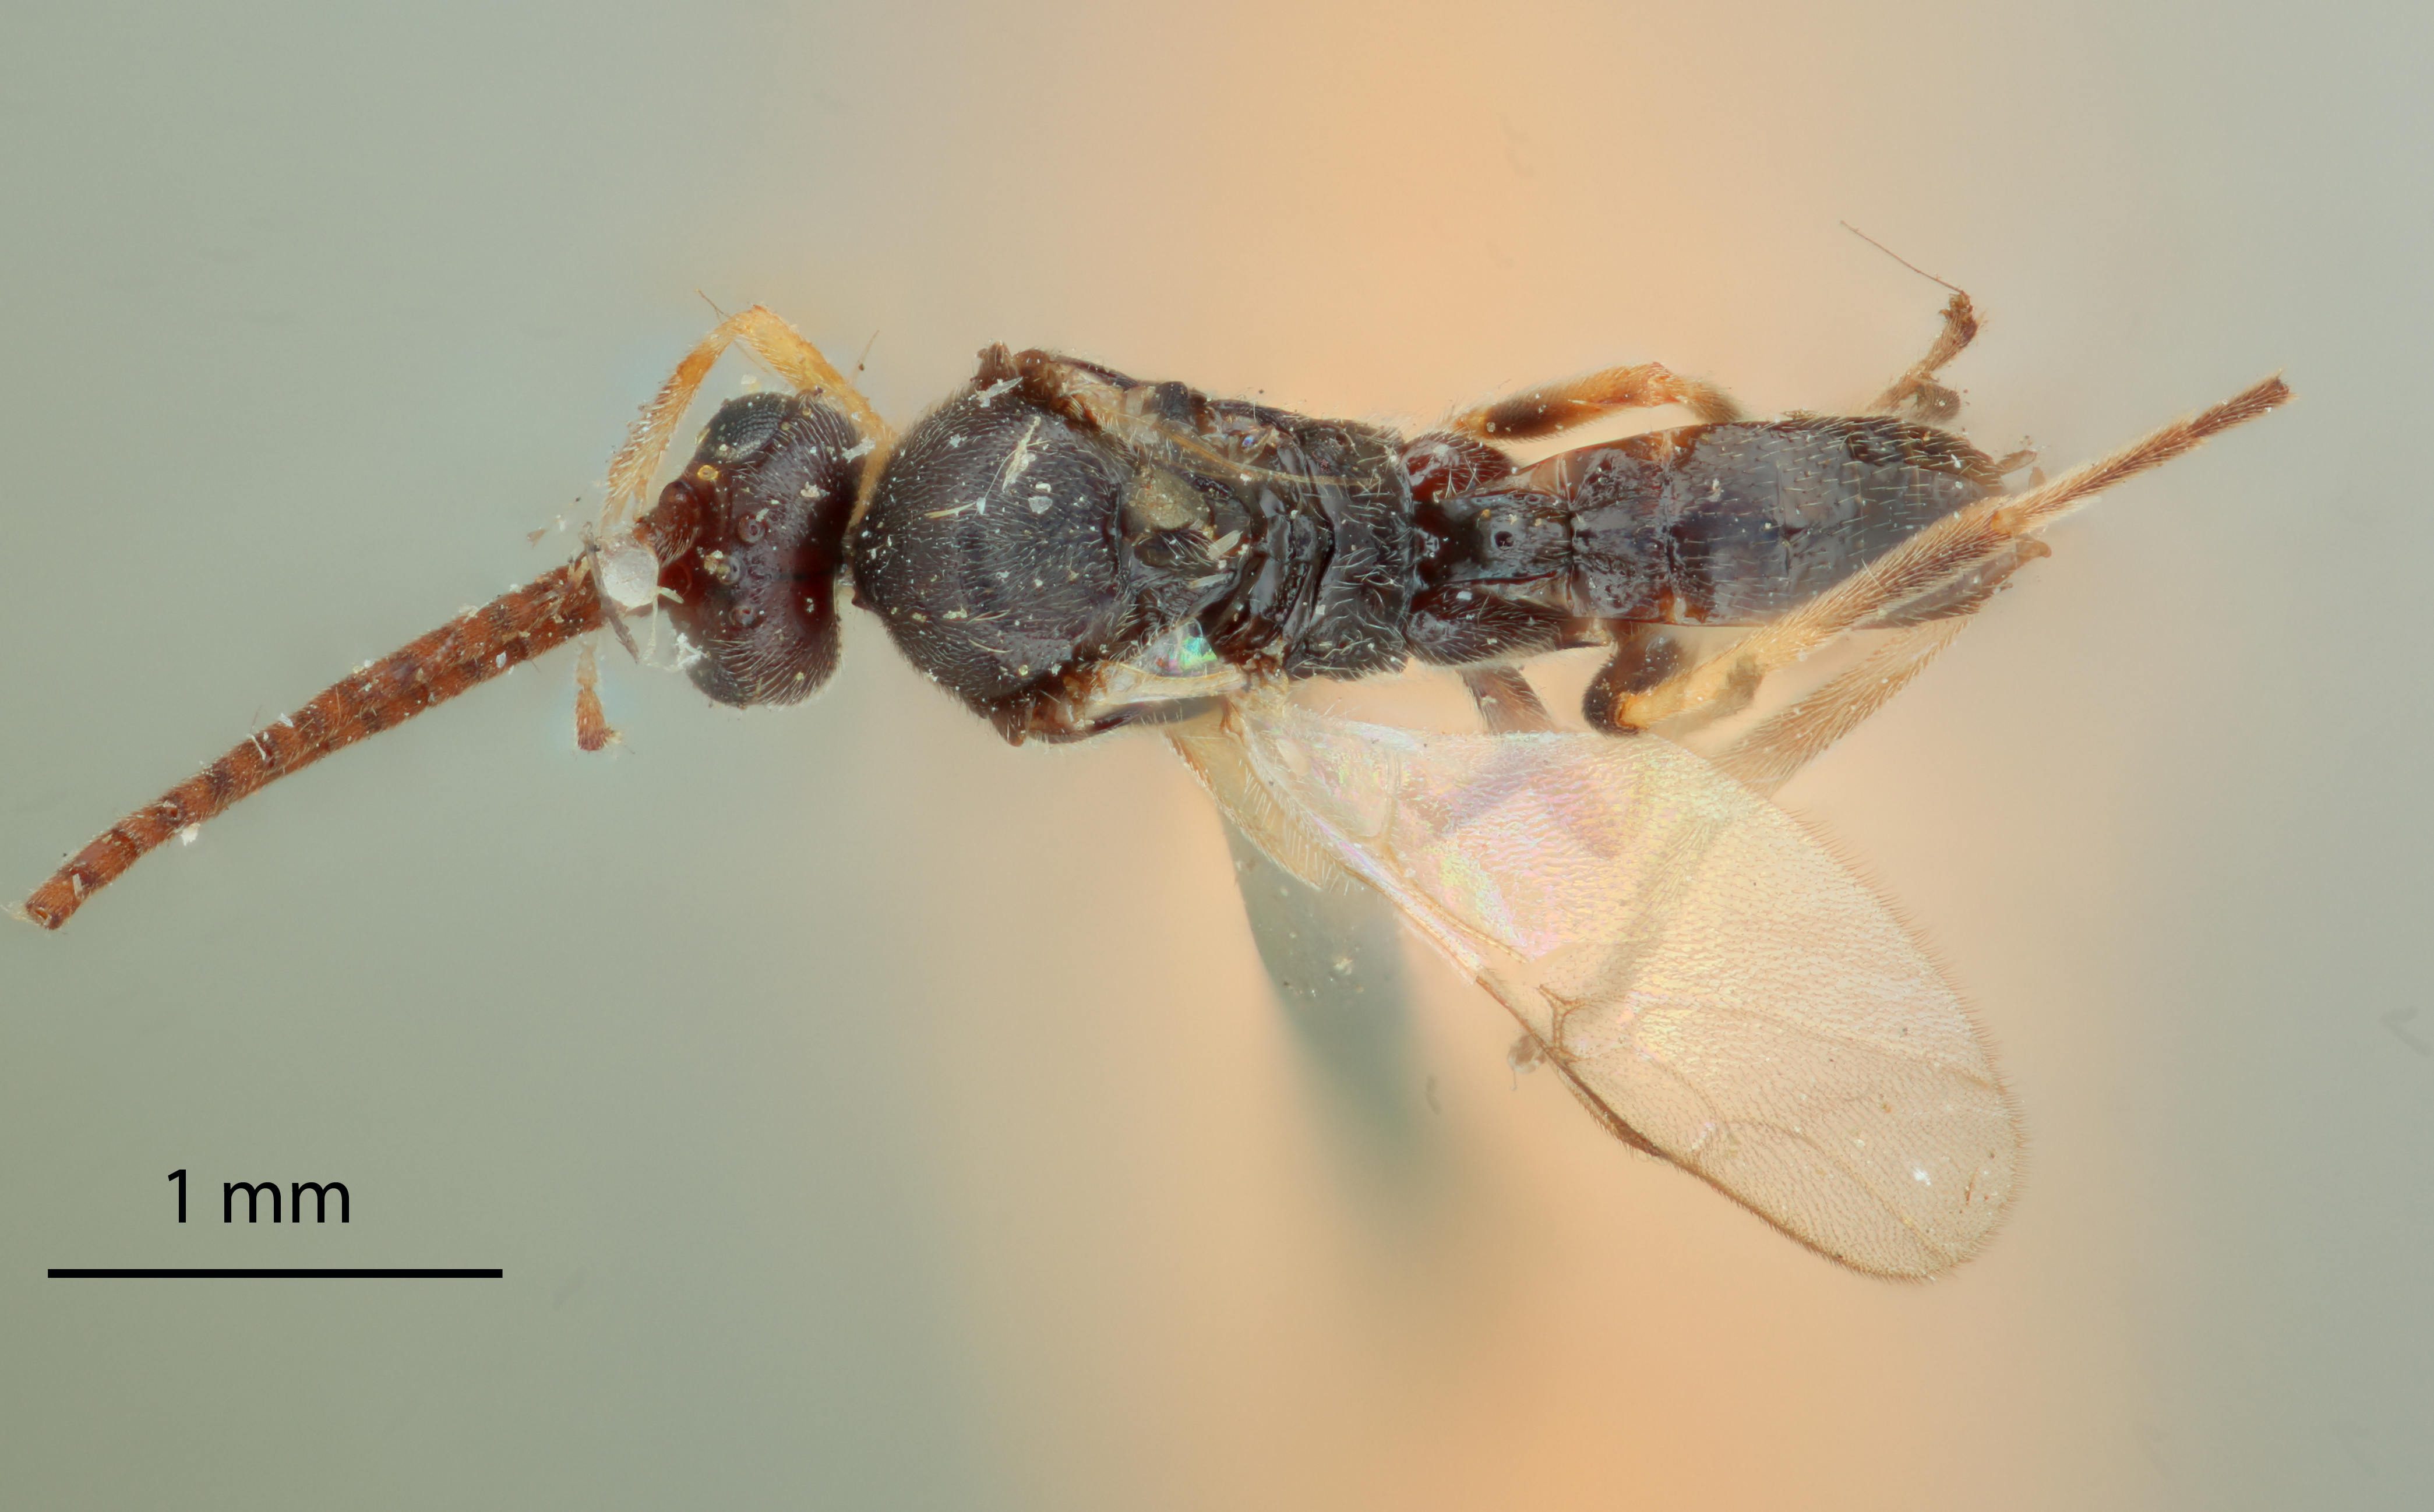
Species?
Protapanteles alaskensis
